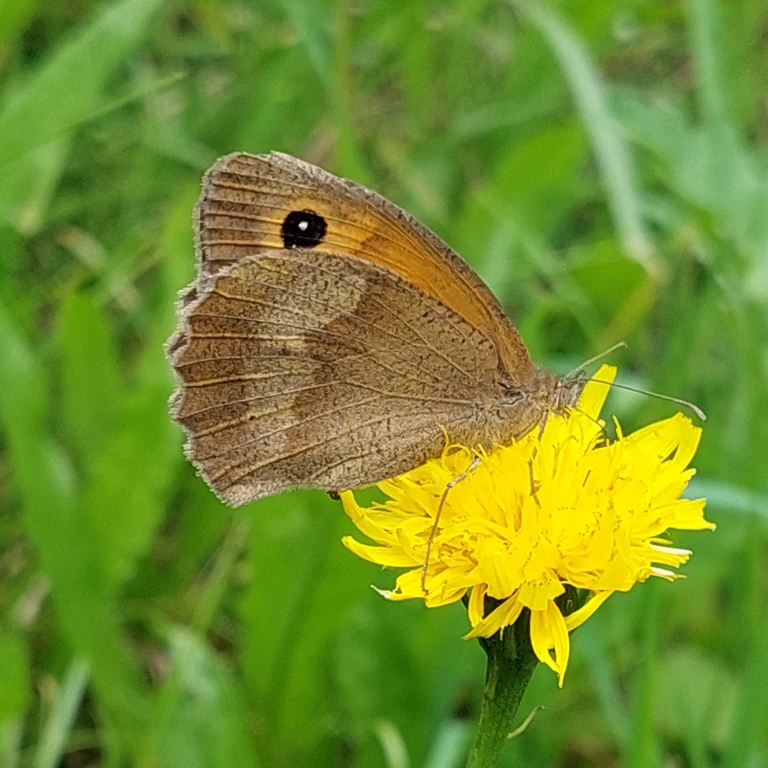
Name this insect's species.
Maniola jurtina
